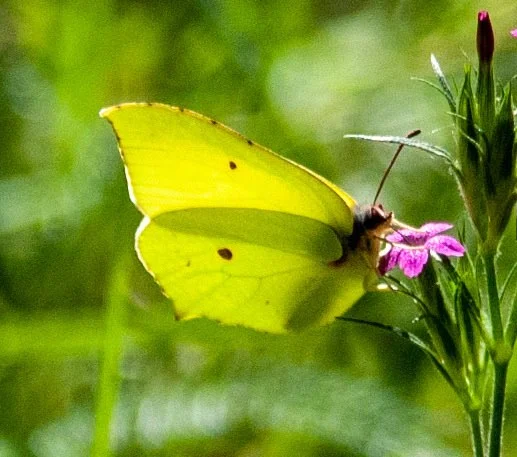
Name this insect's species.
Gonepteryx rhamni
